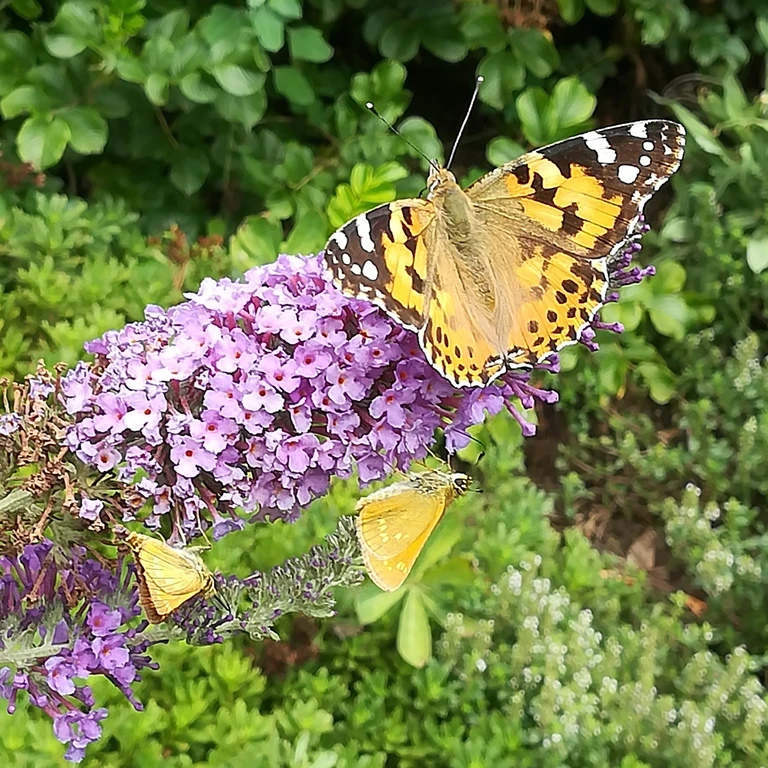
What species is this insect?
Vanessa cardui
